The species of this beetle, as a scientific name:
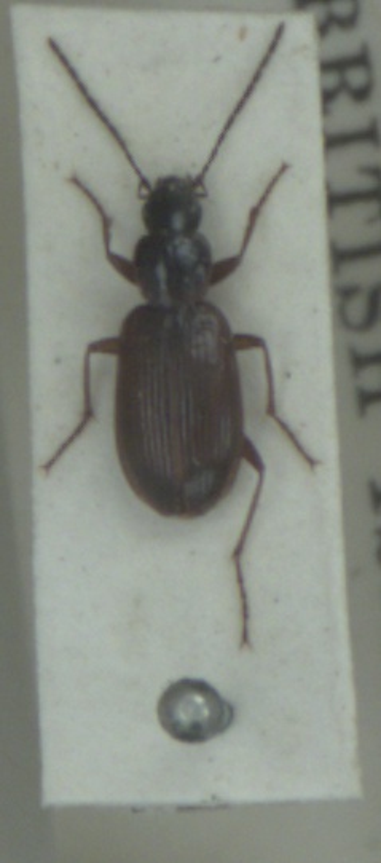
Agonum thoreyi
